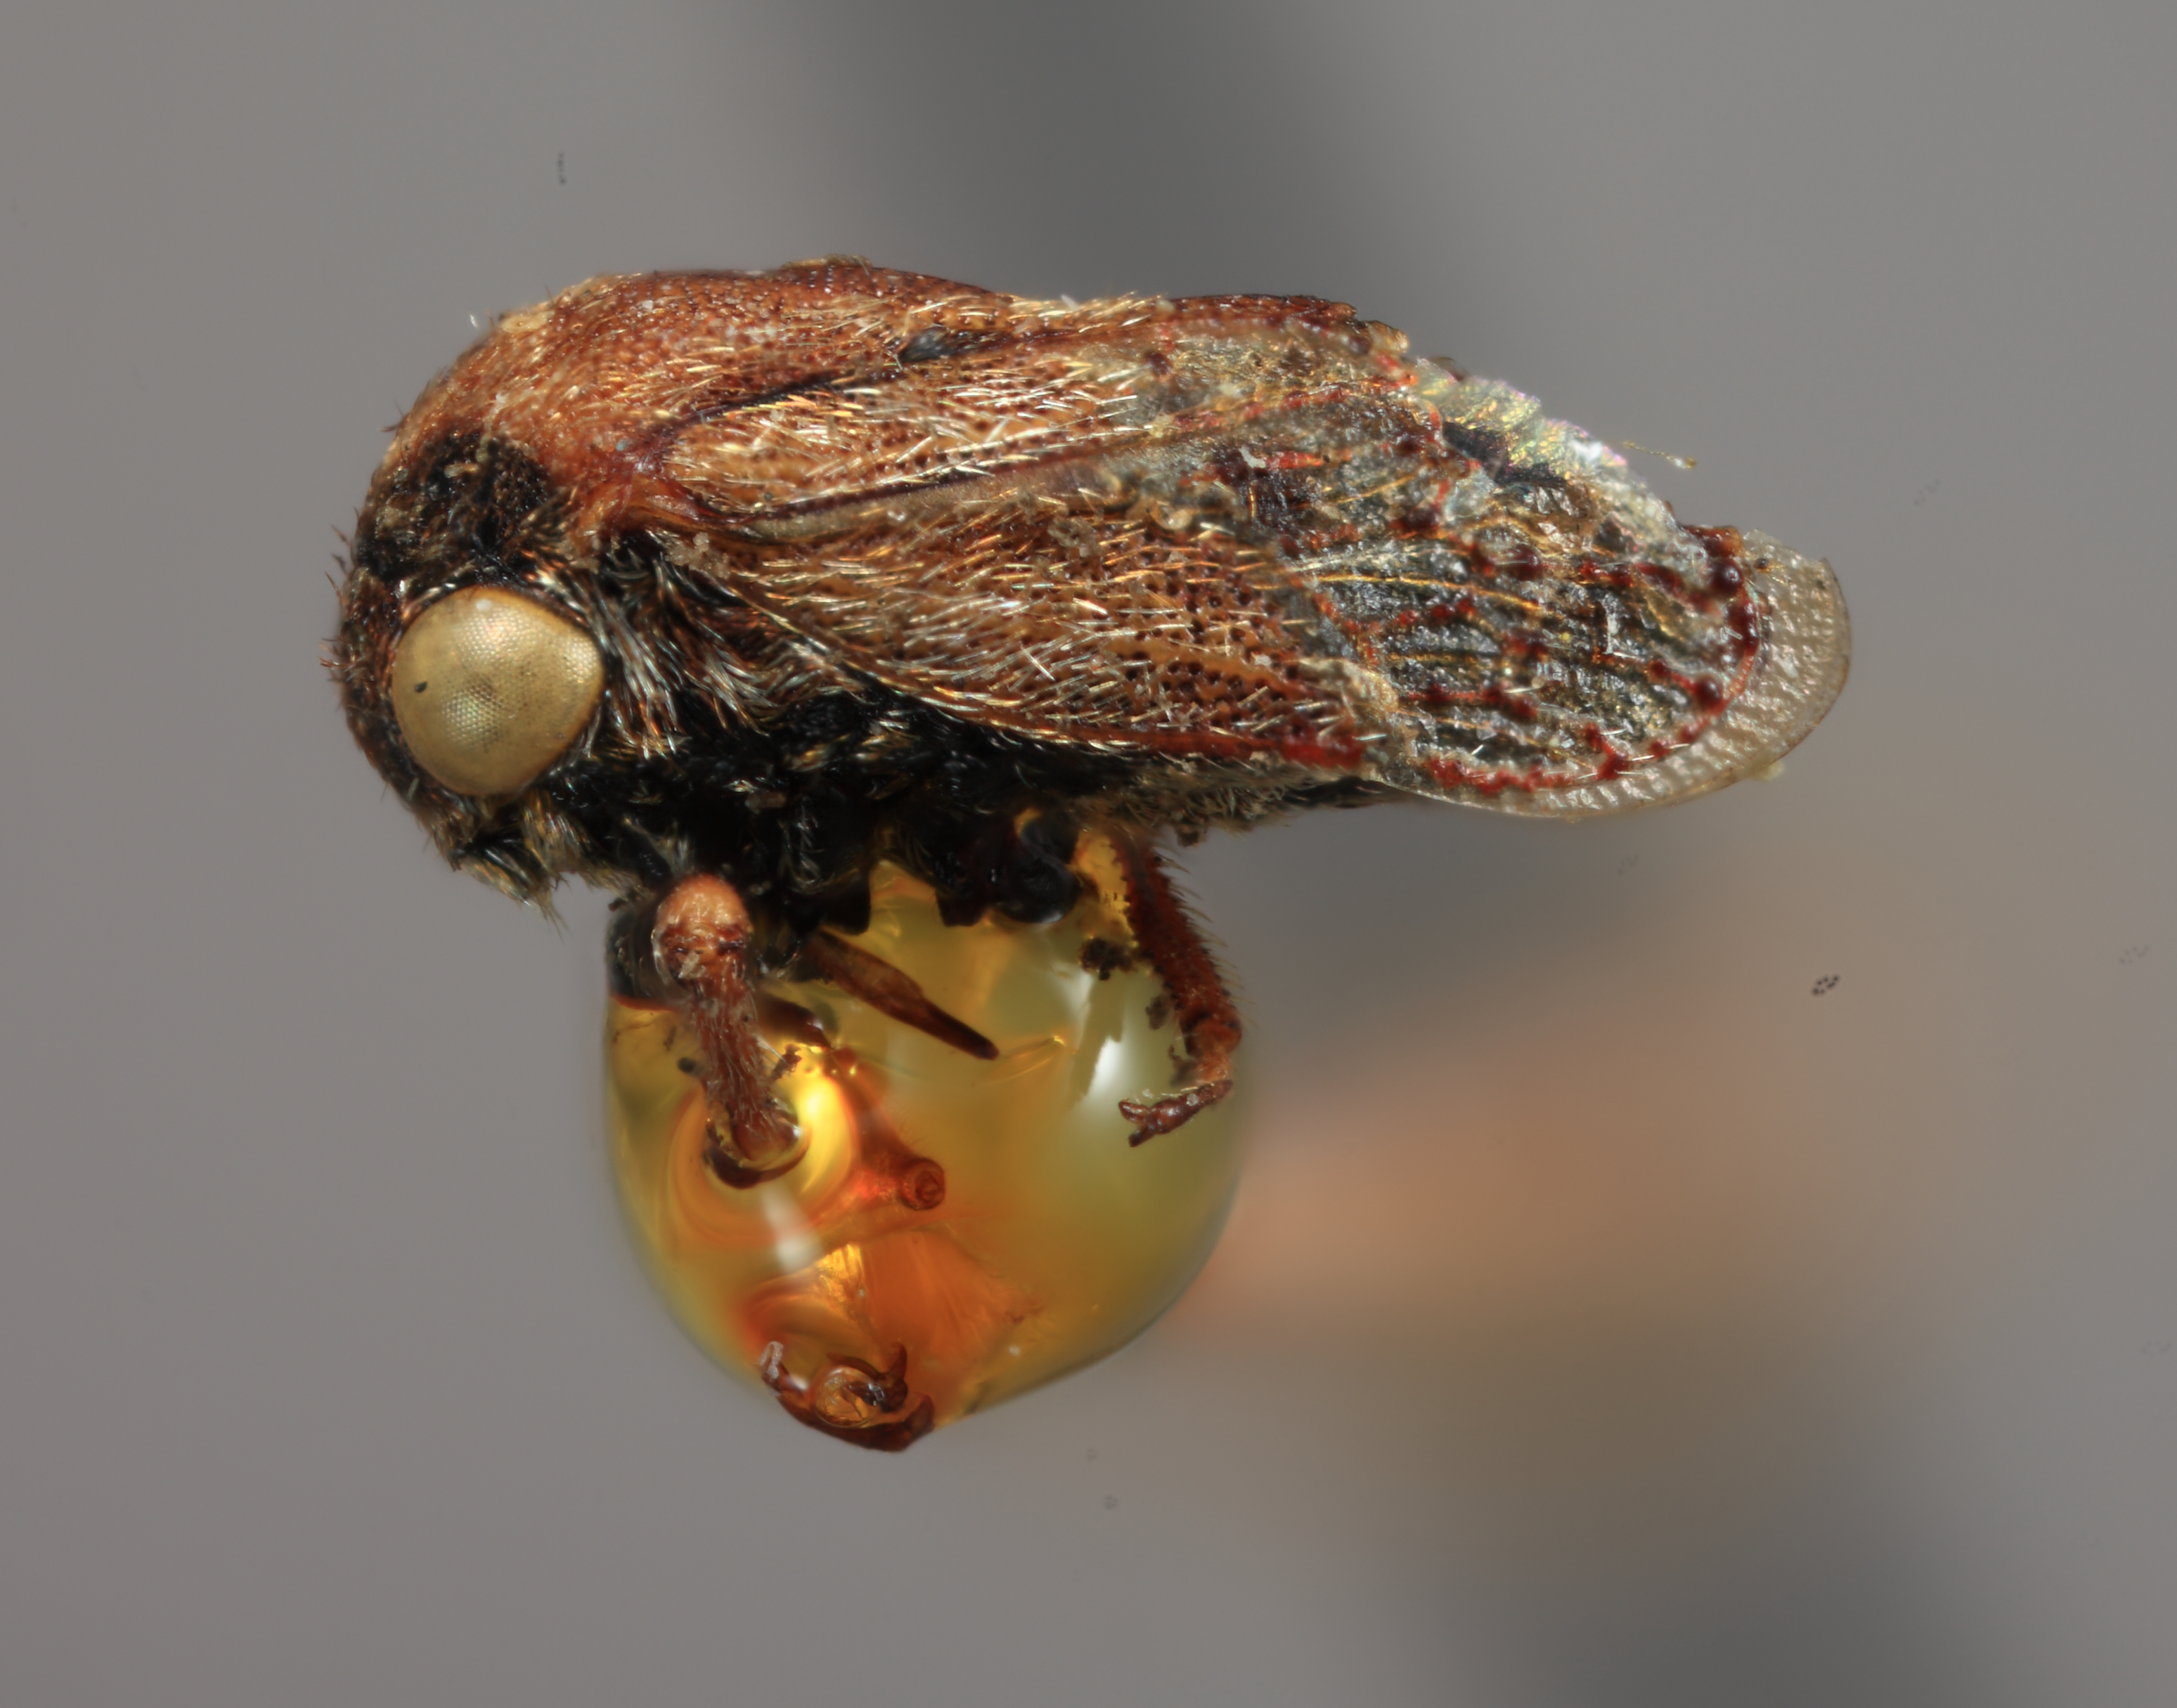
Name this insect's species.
Brachycentrus hirsutus
